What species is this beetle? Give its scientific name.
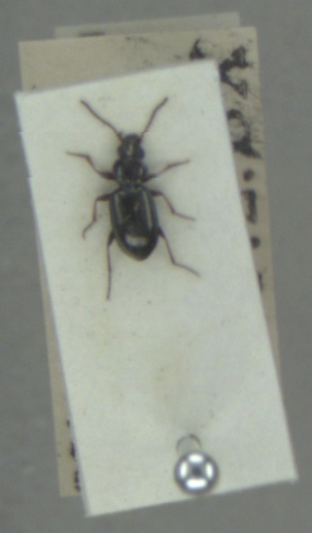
Bembidion properans
